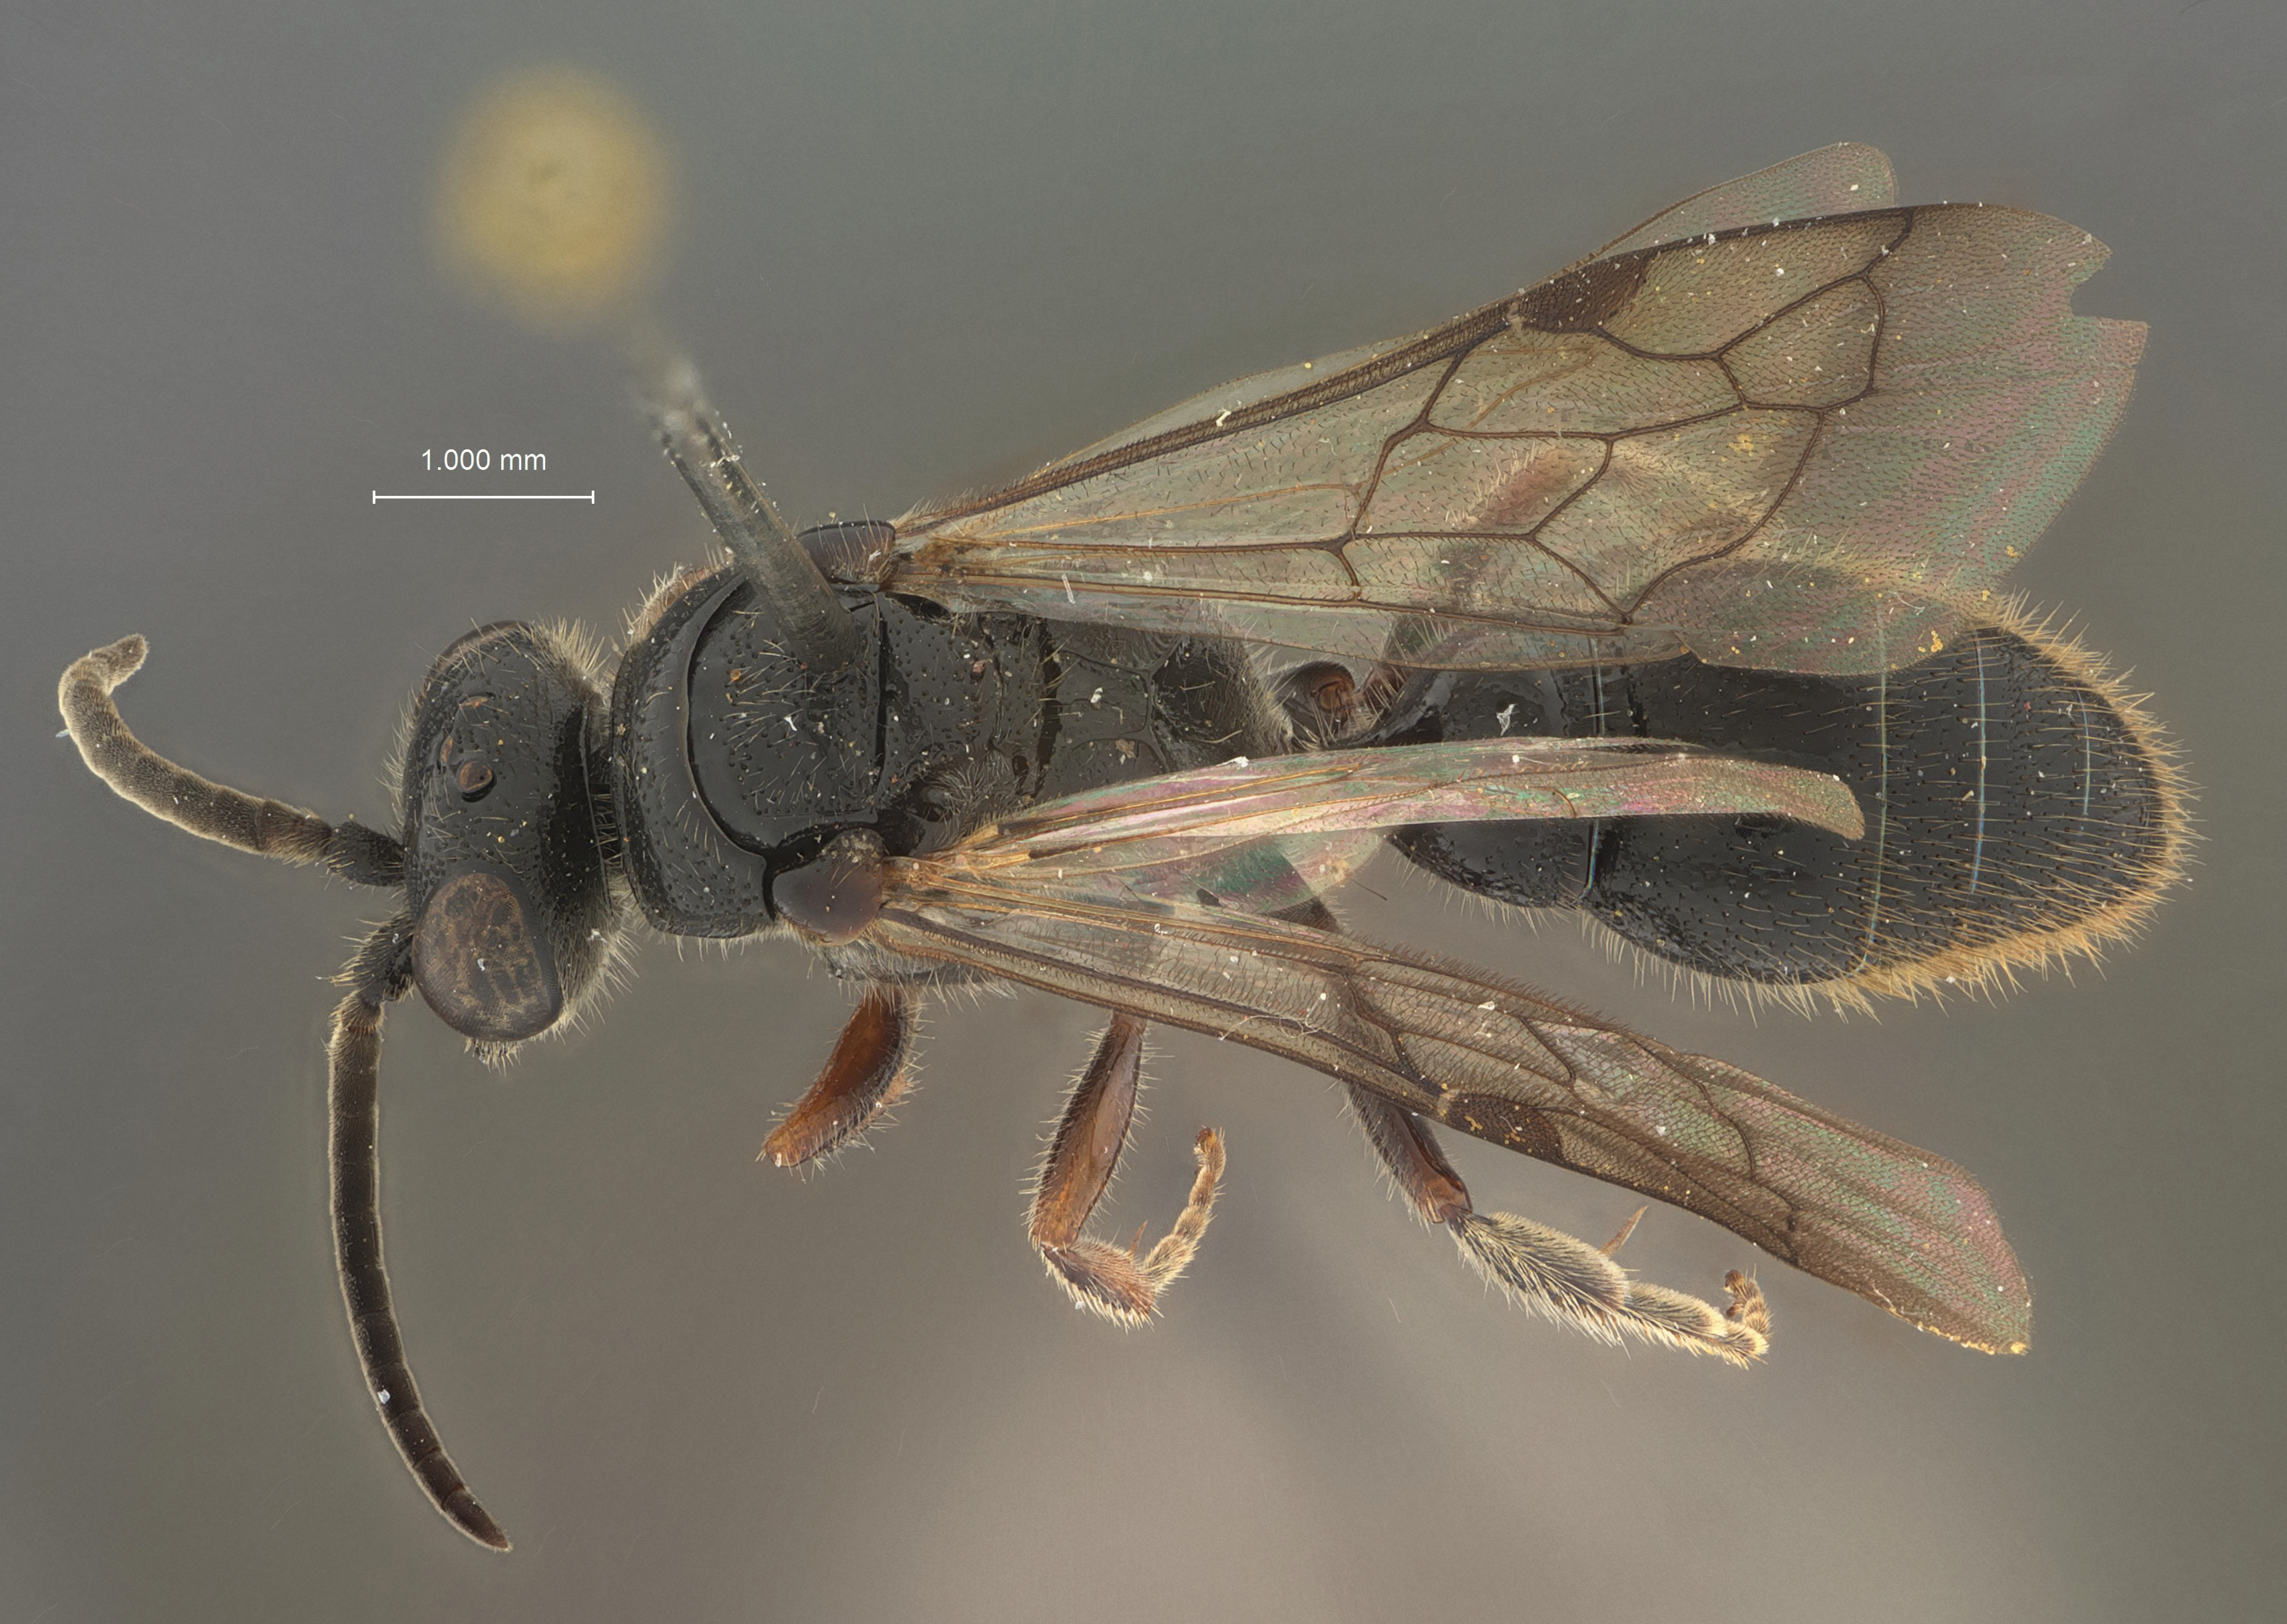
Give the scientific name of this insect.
Tiphia changi
